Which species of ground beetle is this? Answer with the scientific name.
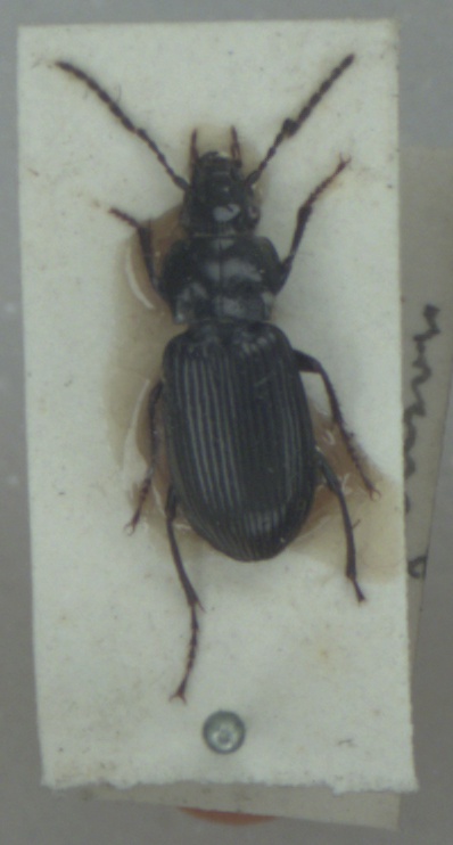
Pterostichus anthracinus
